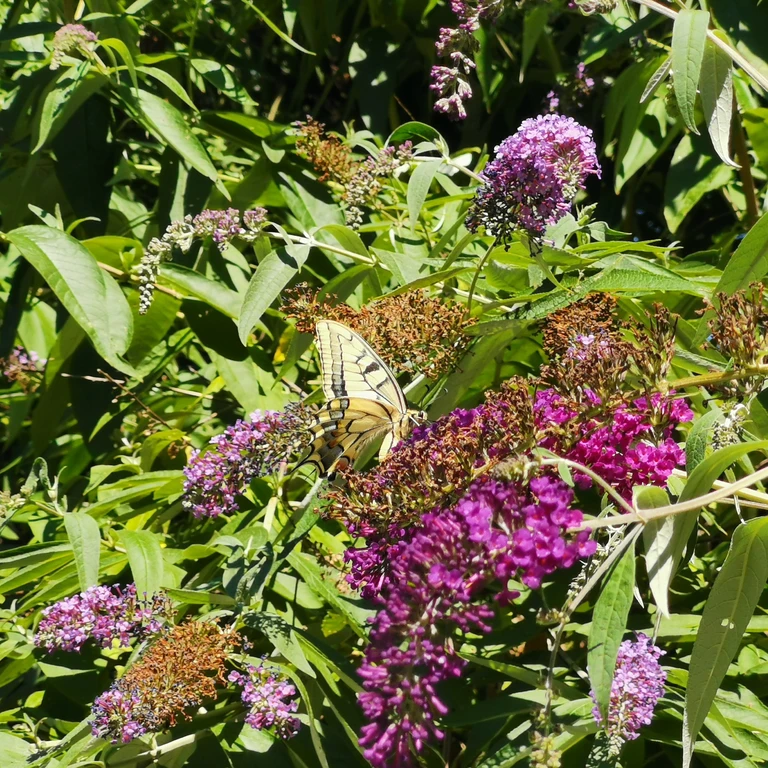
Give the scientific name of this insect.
Papilio machaon
